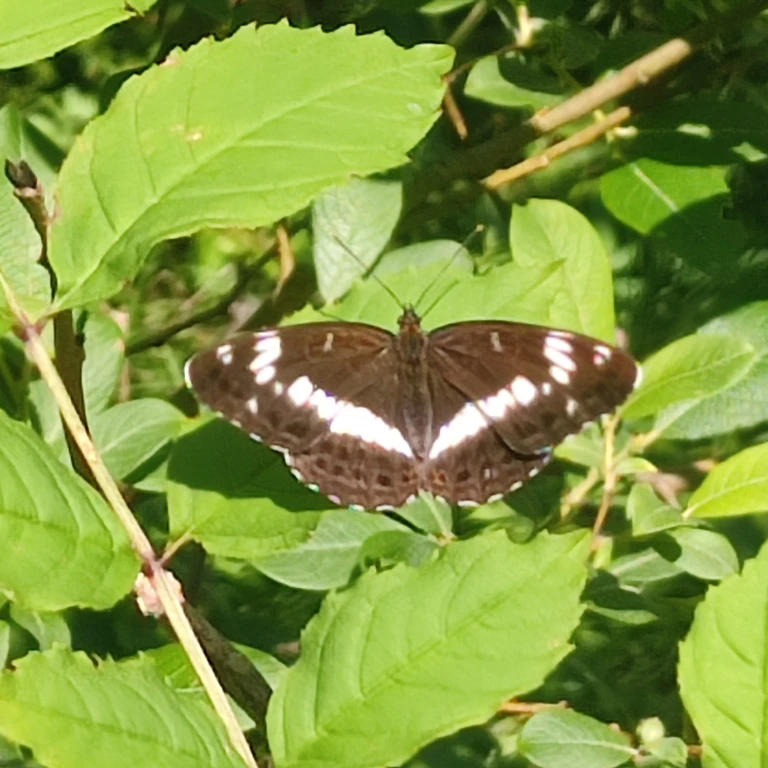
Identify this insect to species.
Limenitis camilla (also Ladoga camilla)
